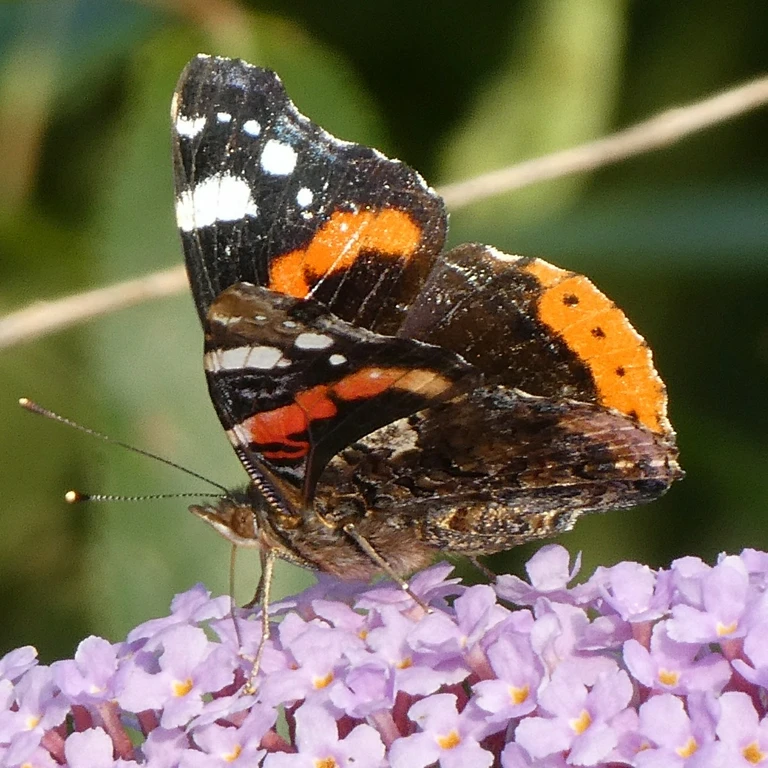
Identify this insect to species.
Vanessa atalanta
